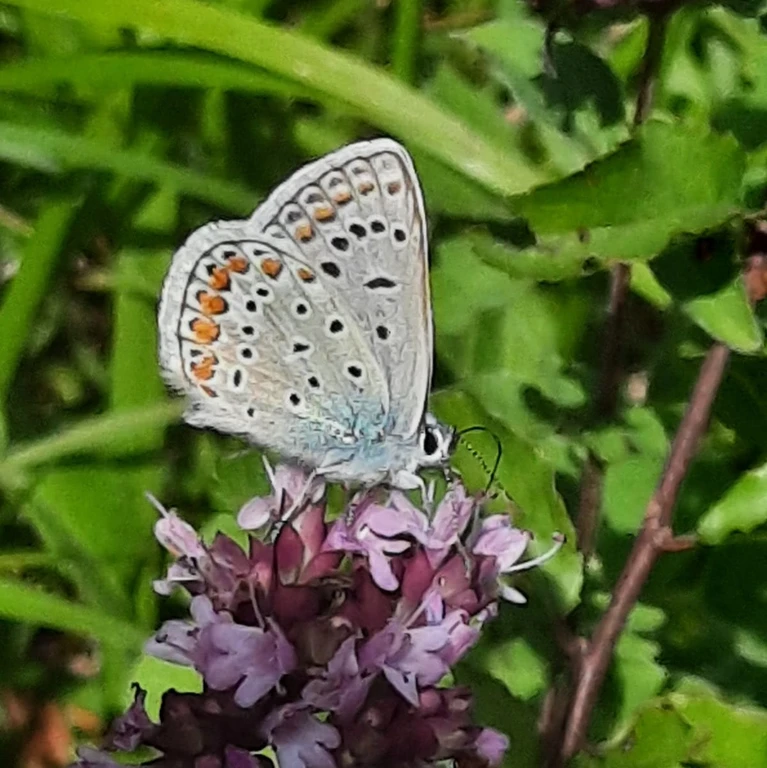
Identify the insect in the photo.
Polyommatus icarus
